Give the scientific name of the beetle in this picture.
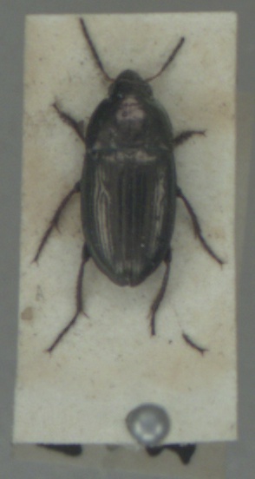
Amara aenea
